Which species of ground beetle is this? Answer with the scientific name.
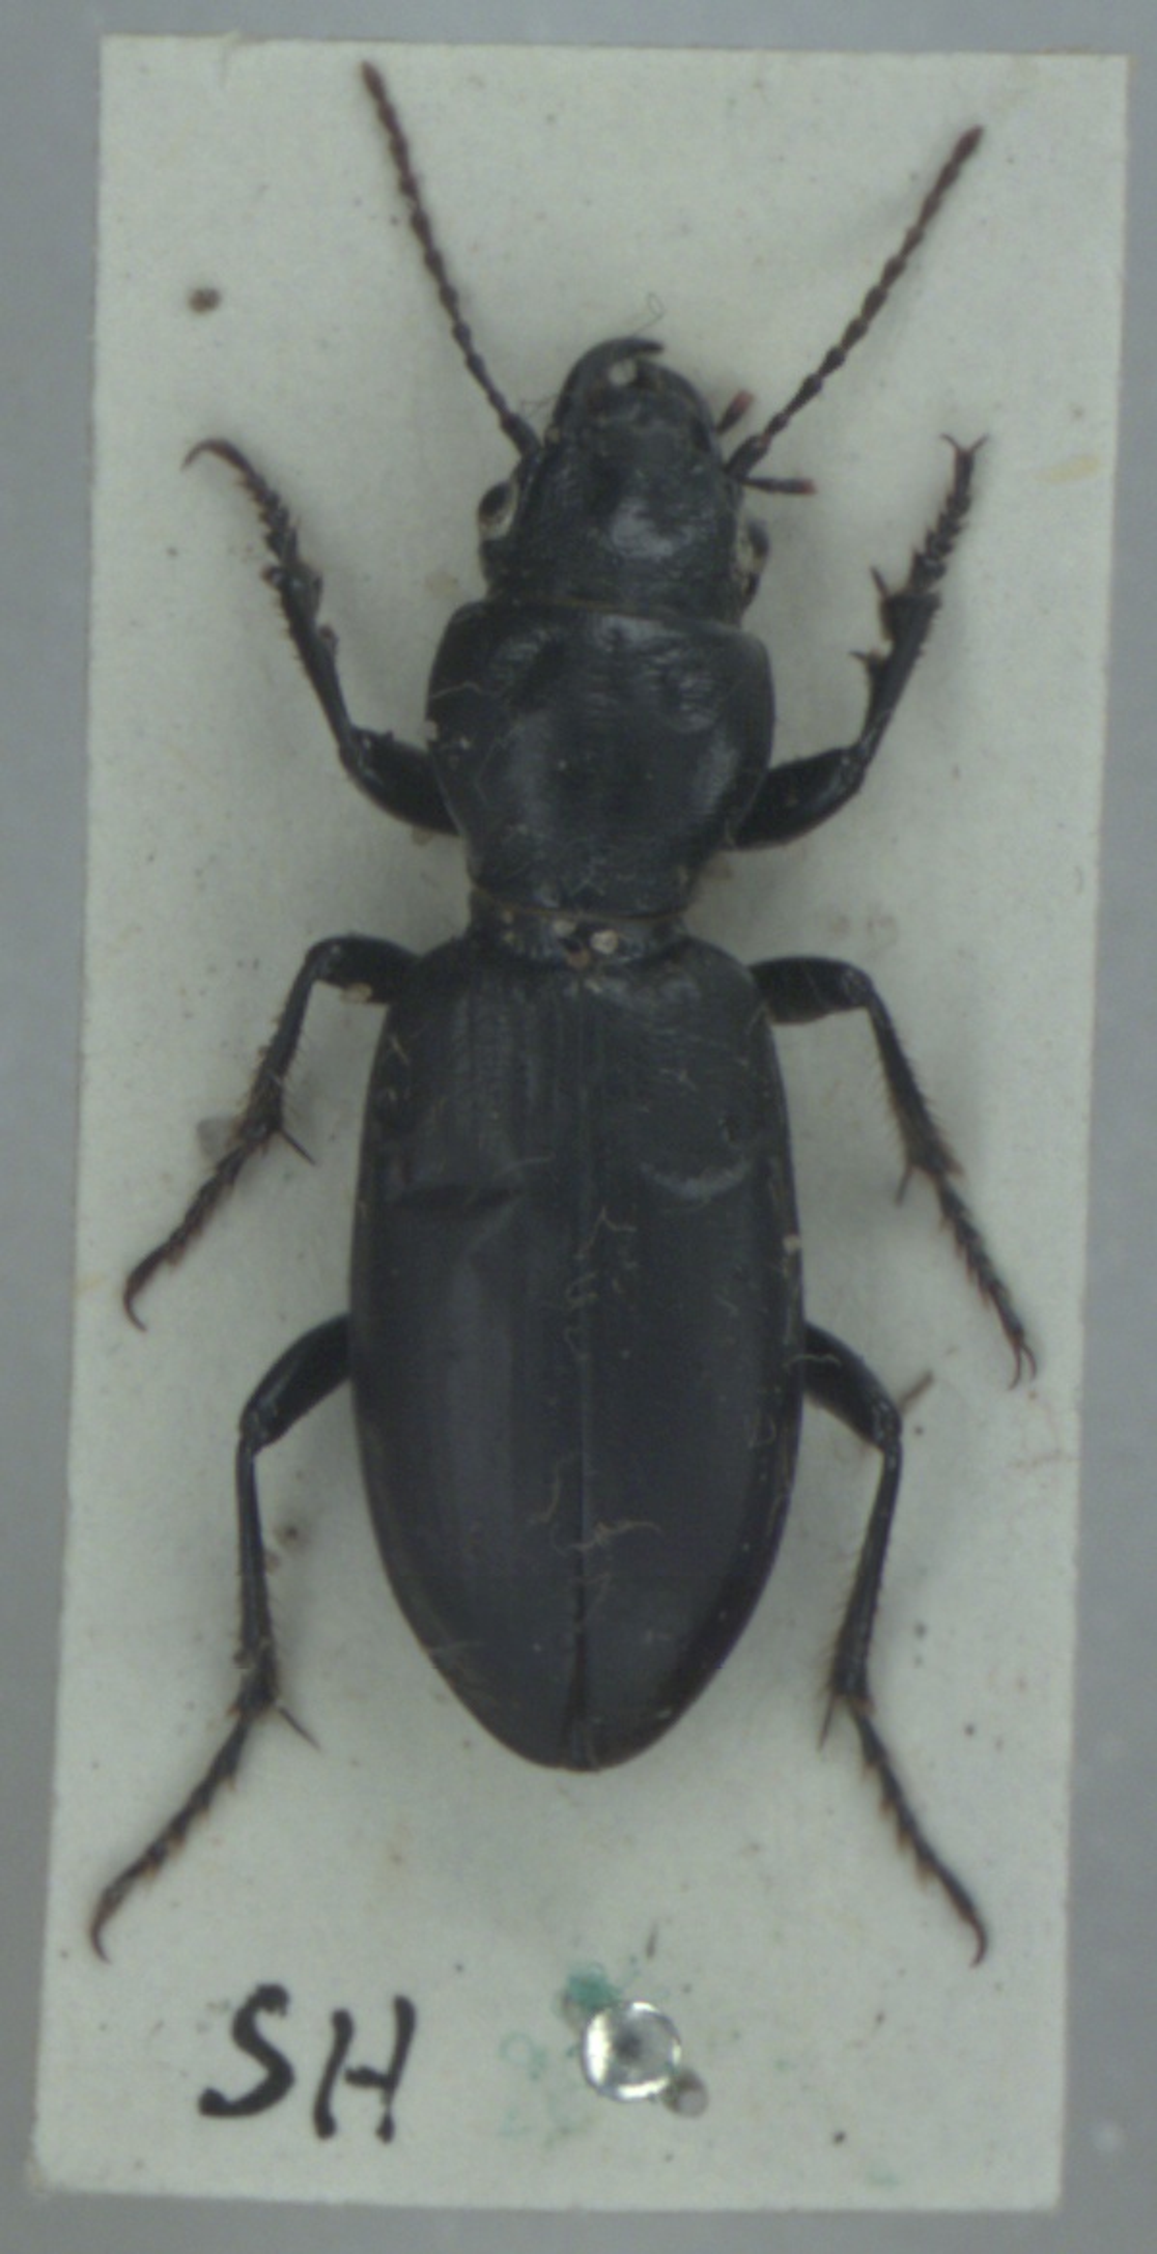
Broscus cephalotes
